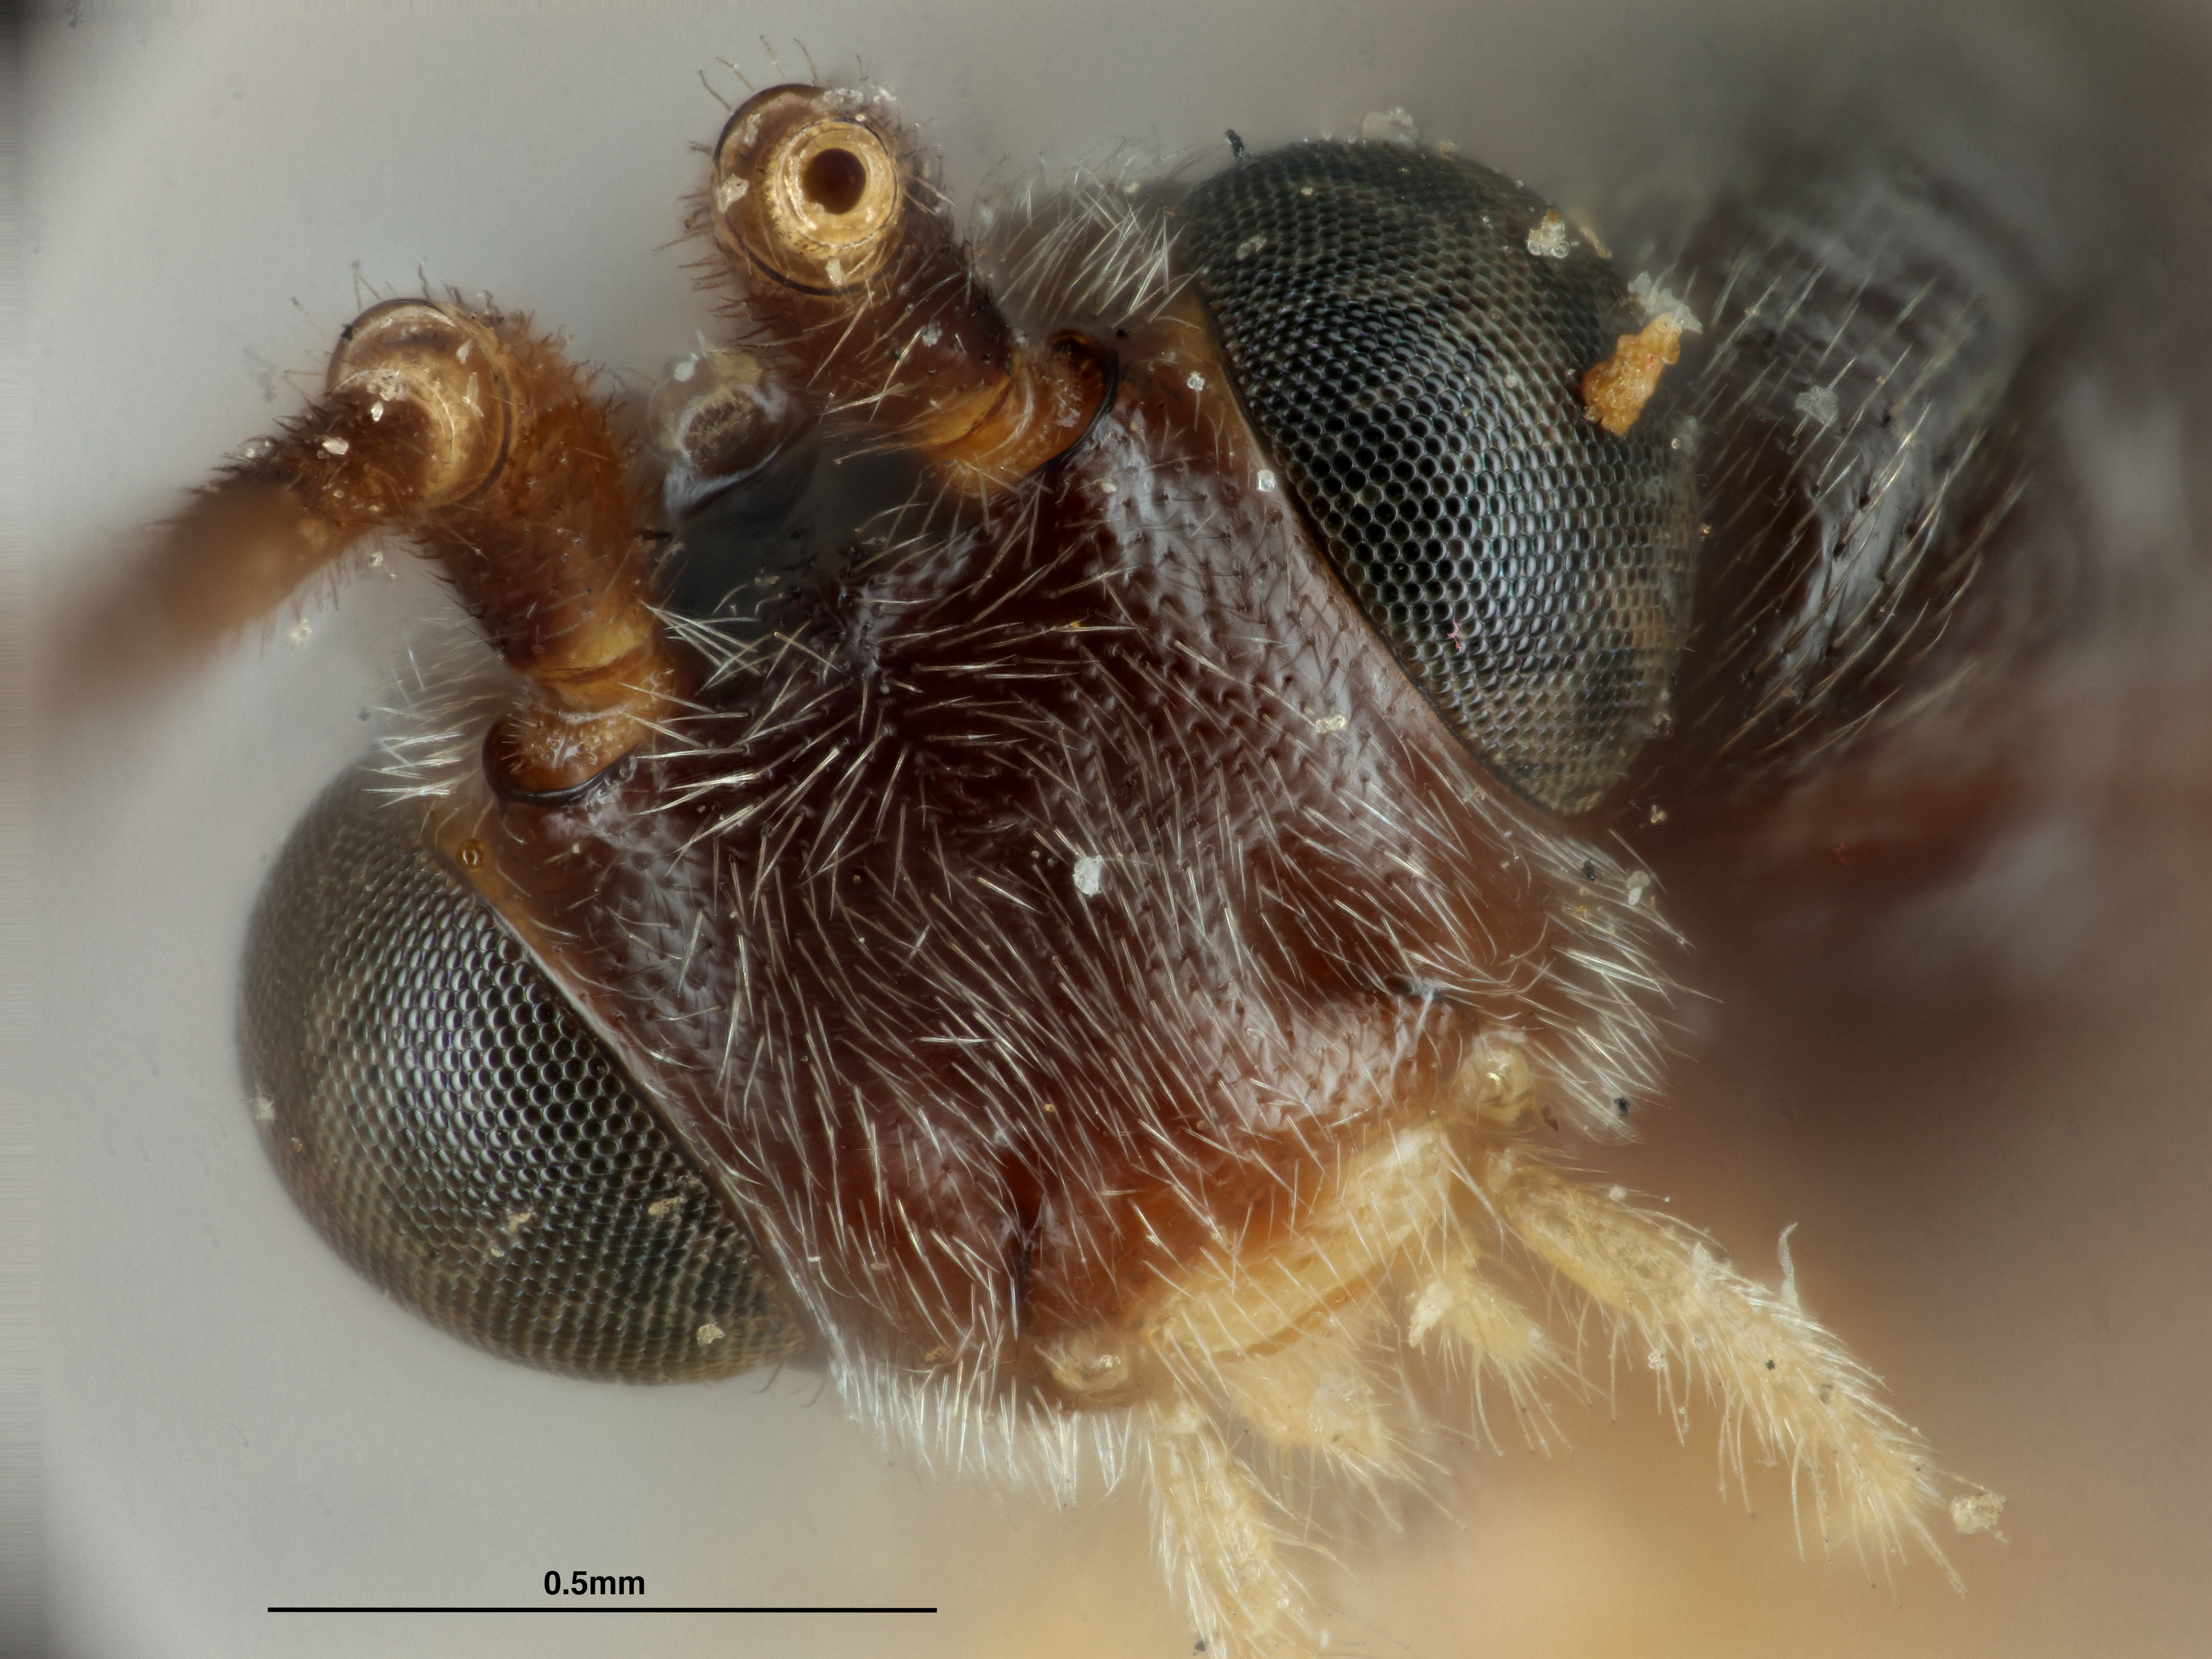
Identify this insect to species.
Microdus albocinctus
